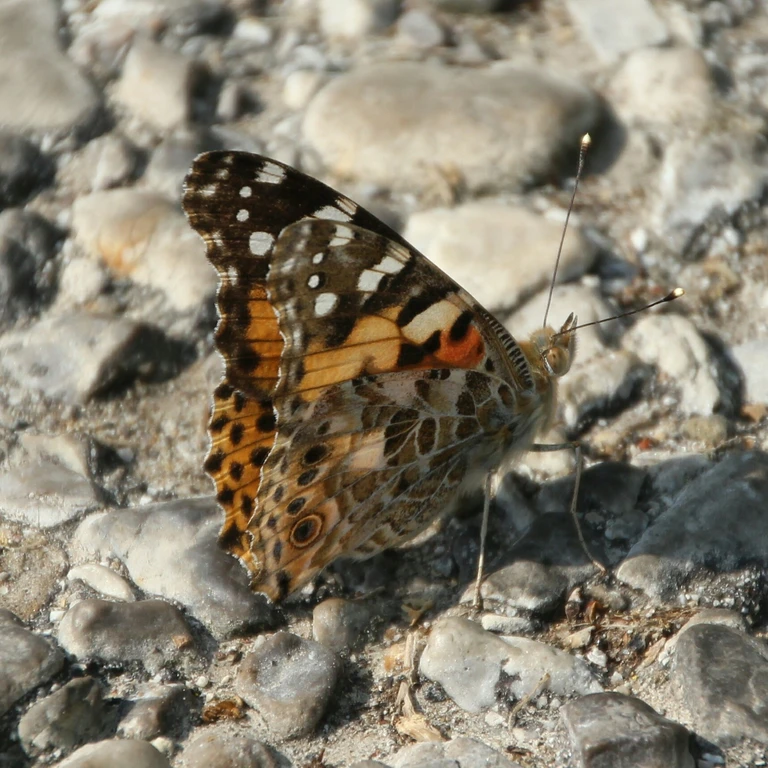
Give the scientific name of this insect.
Vanessa cardui
